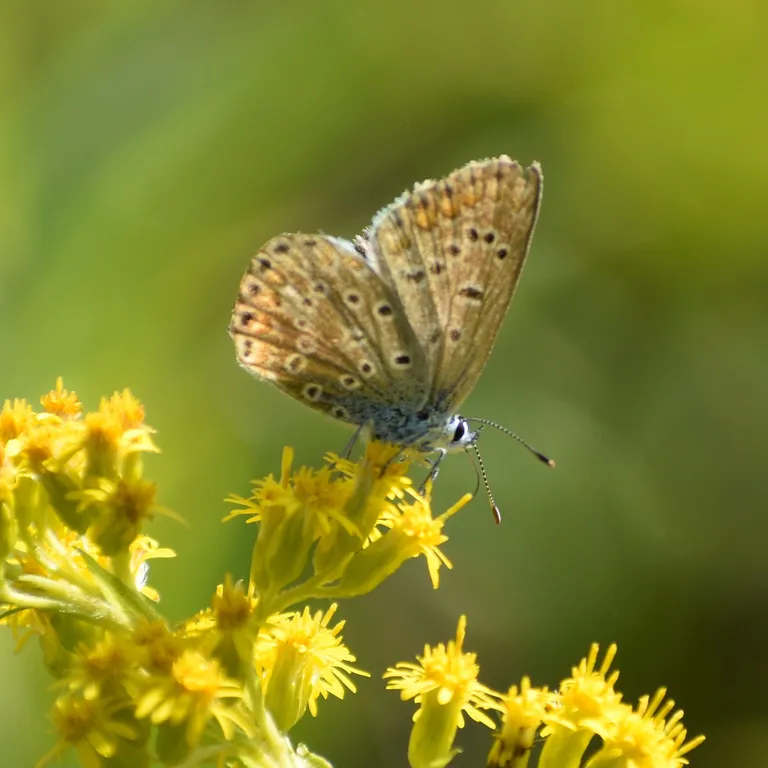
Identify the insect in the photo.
Polyommatus icarus
